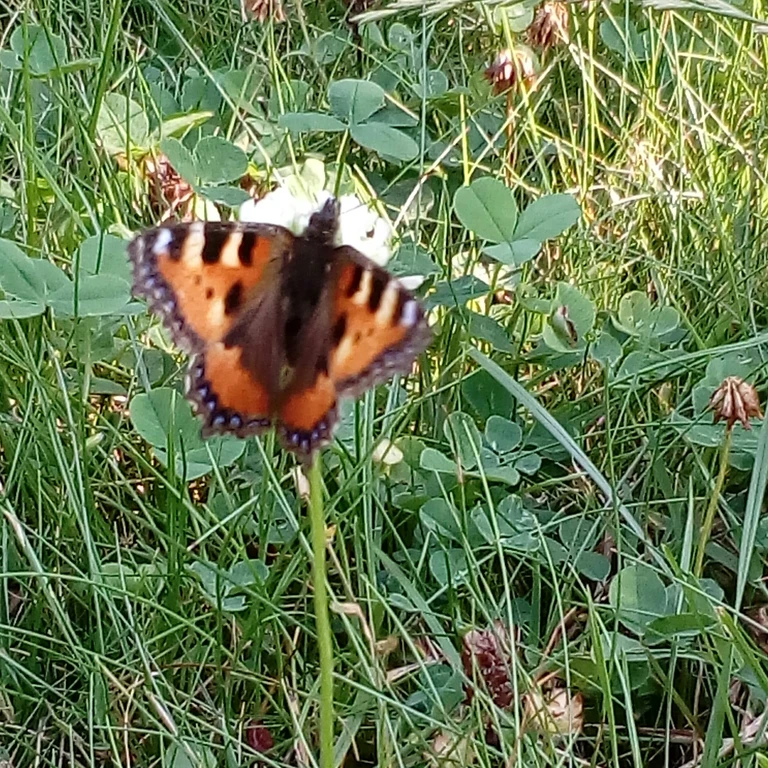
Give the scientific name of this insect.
Aglais urticae
